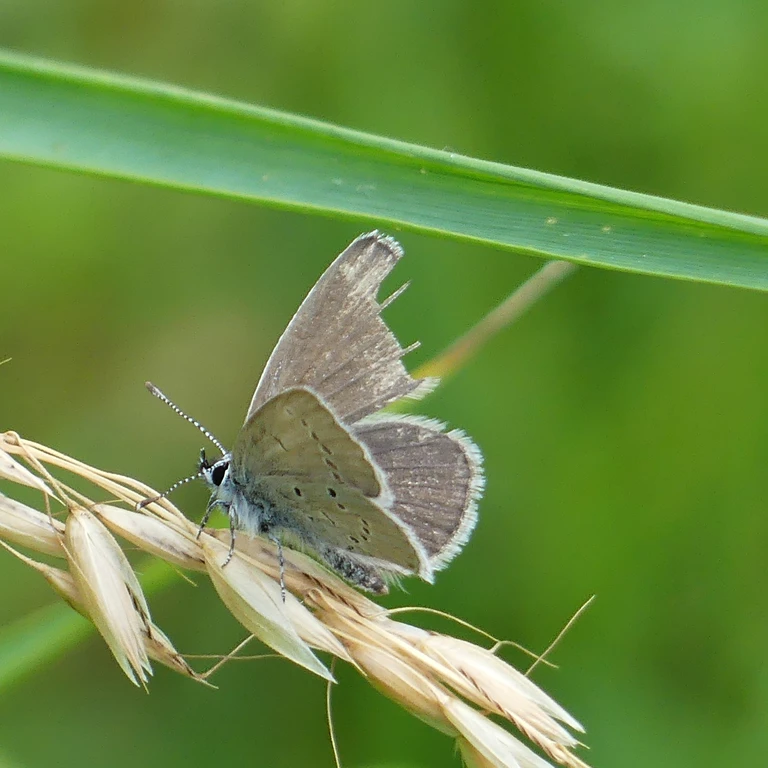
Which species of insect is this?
Cupido minimus
